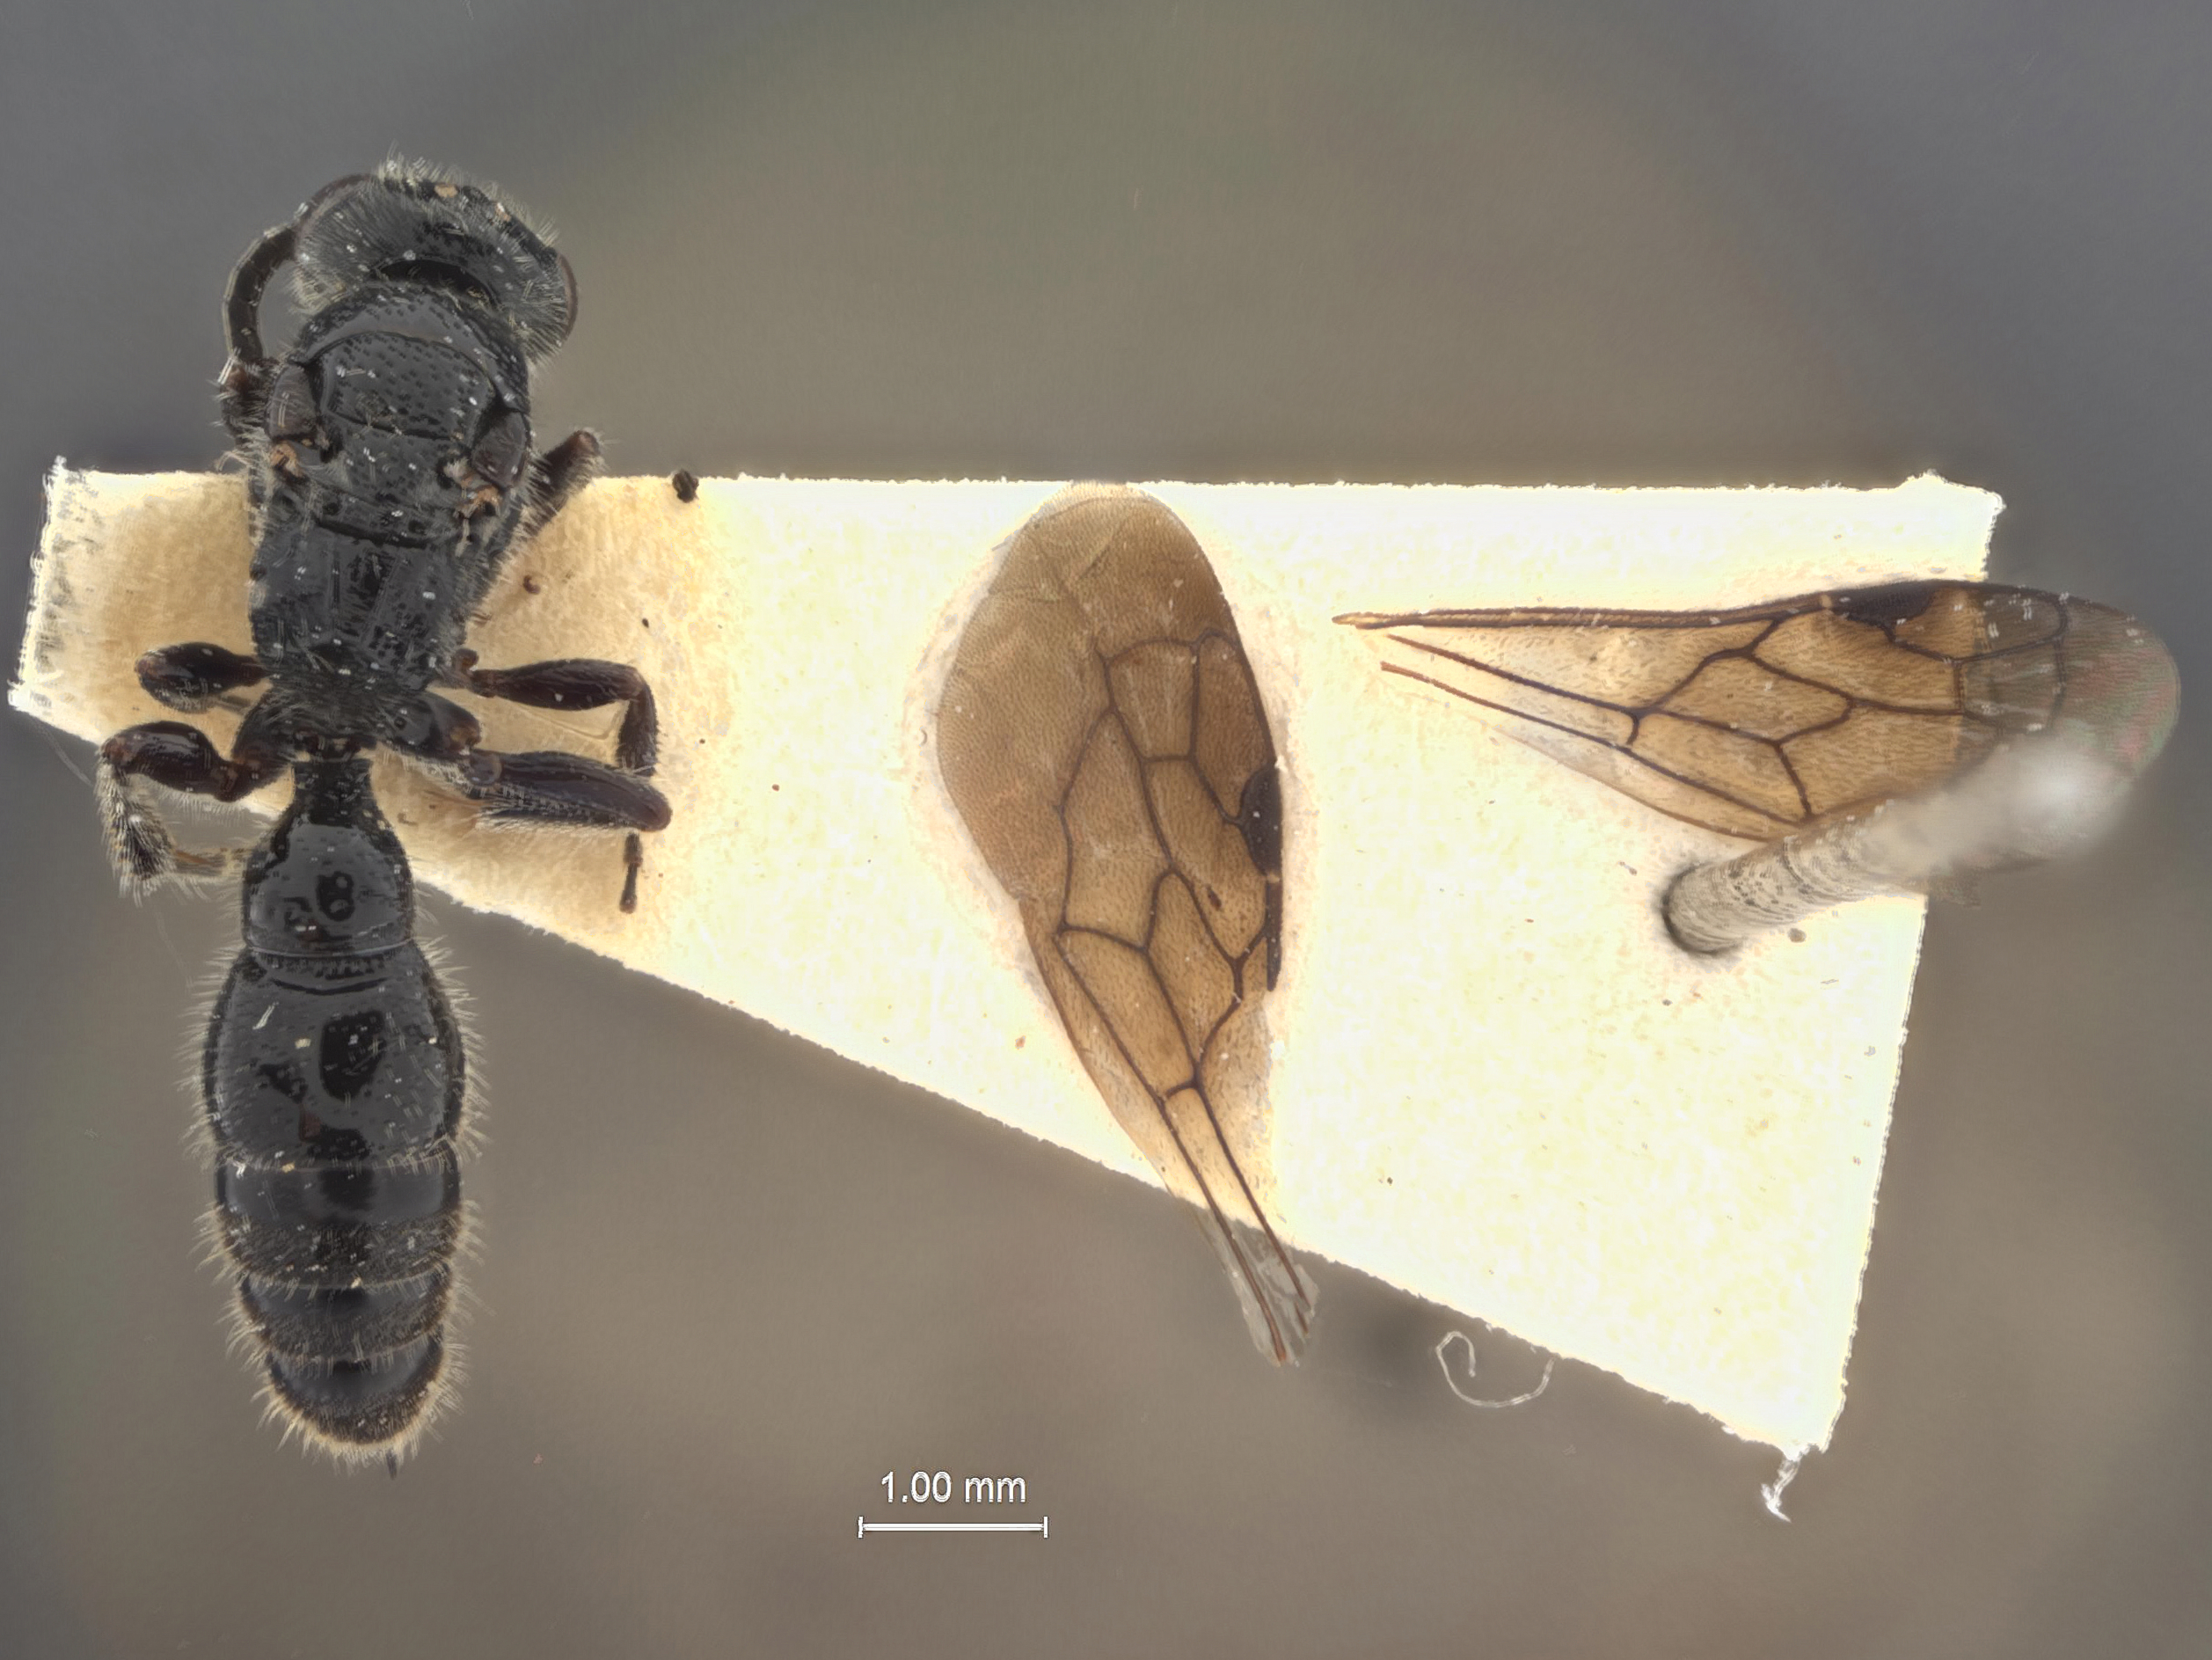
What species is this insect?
Tiphia yanoi
